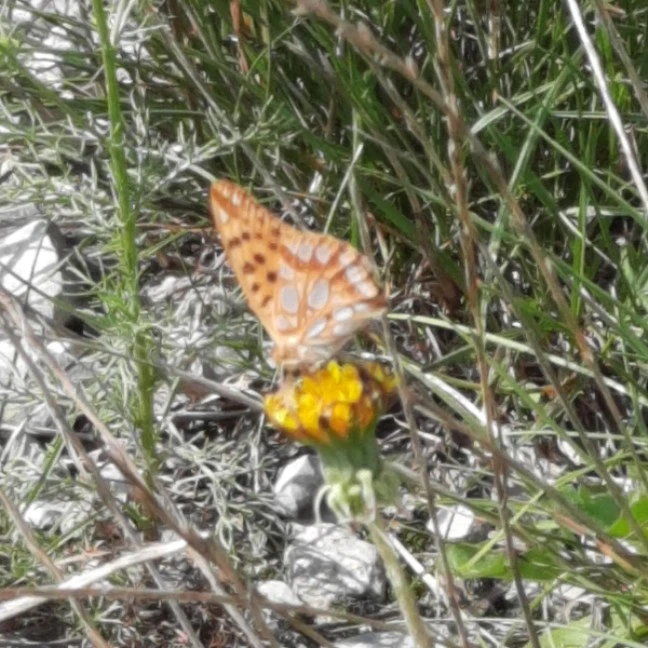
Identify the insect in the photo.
Issoria lathonia
